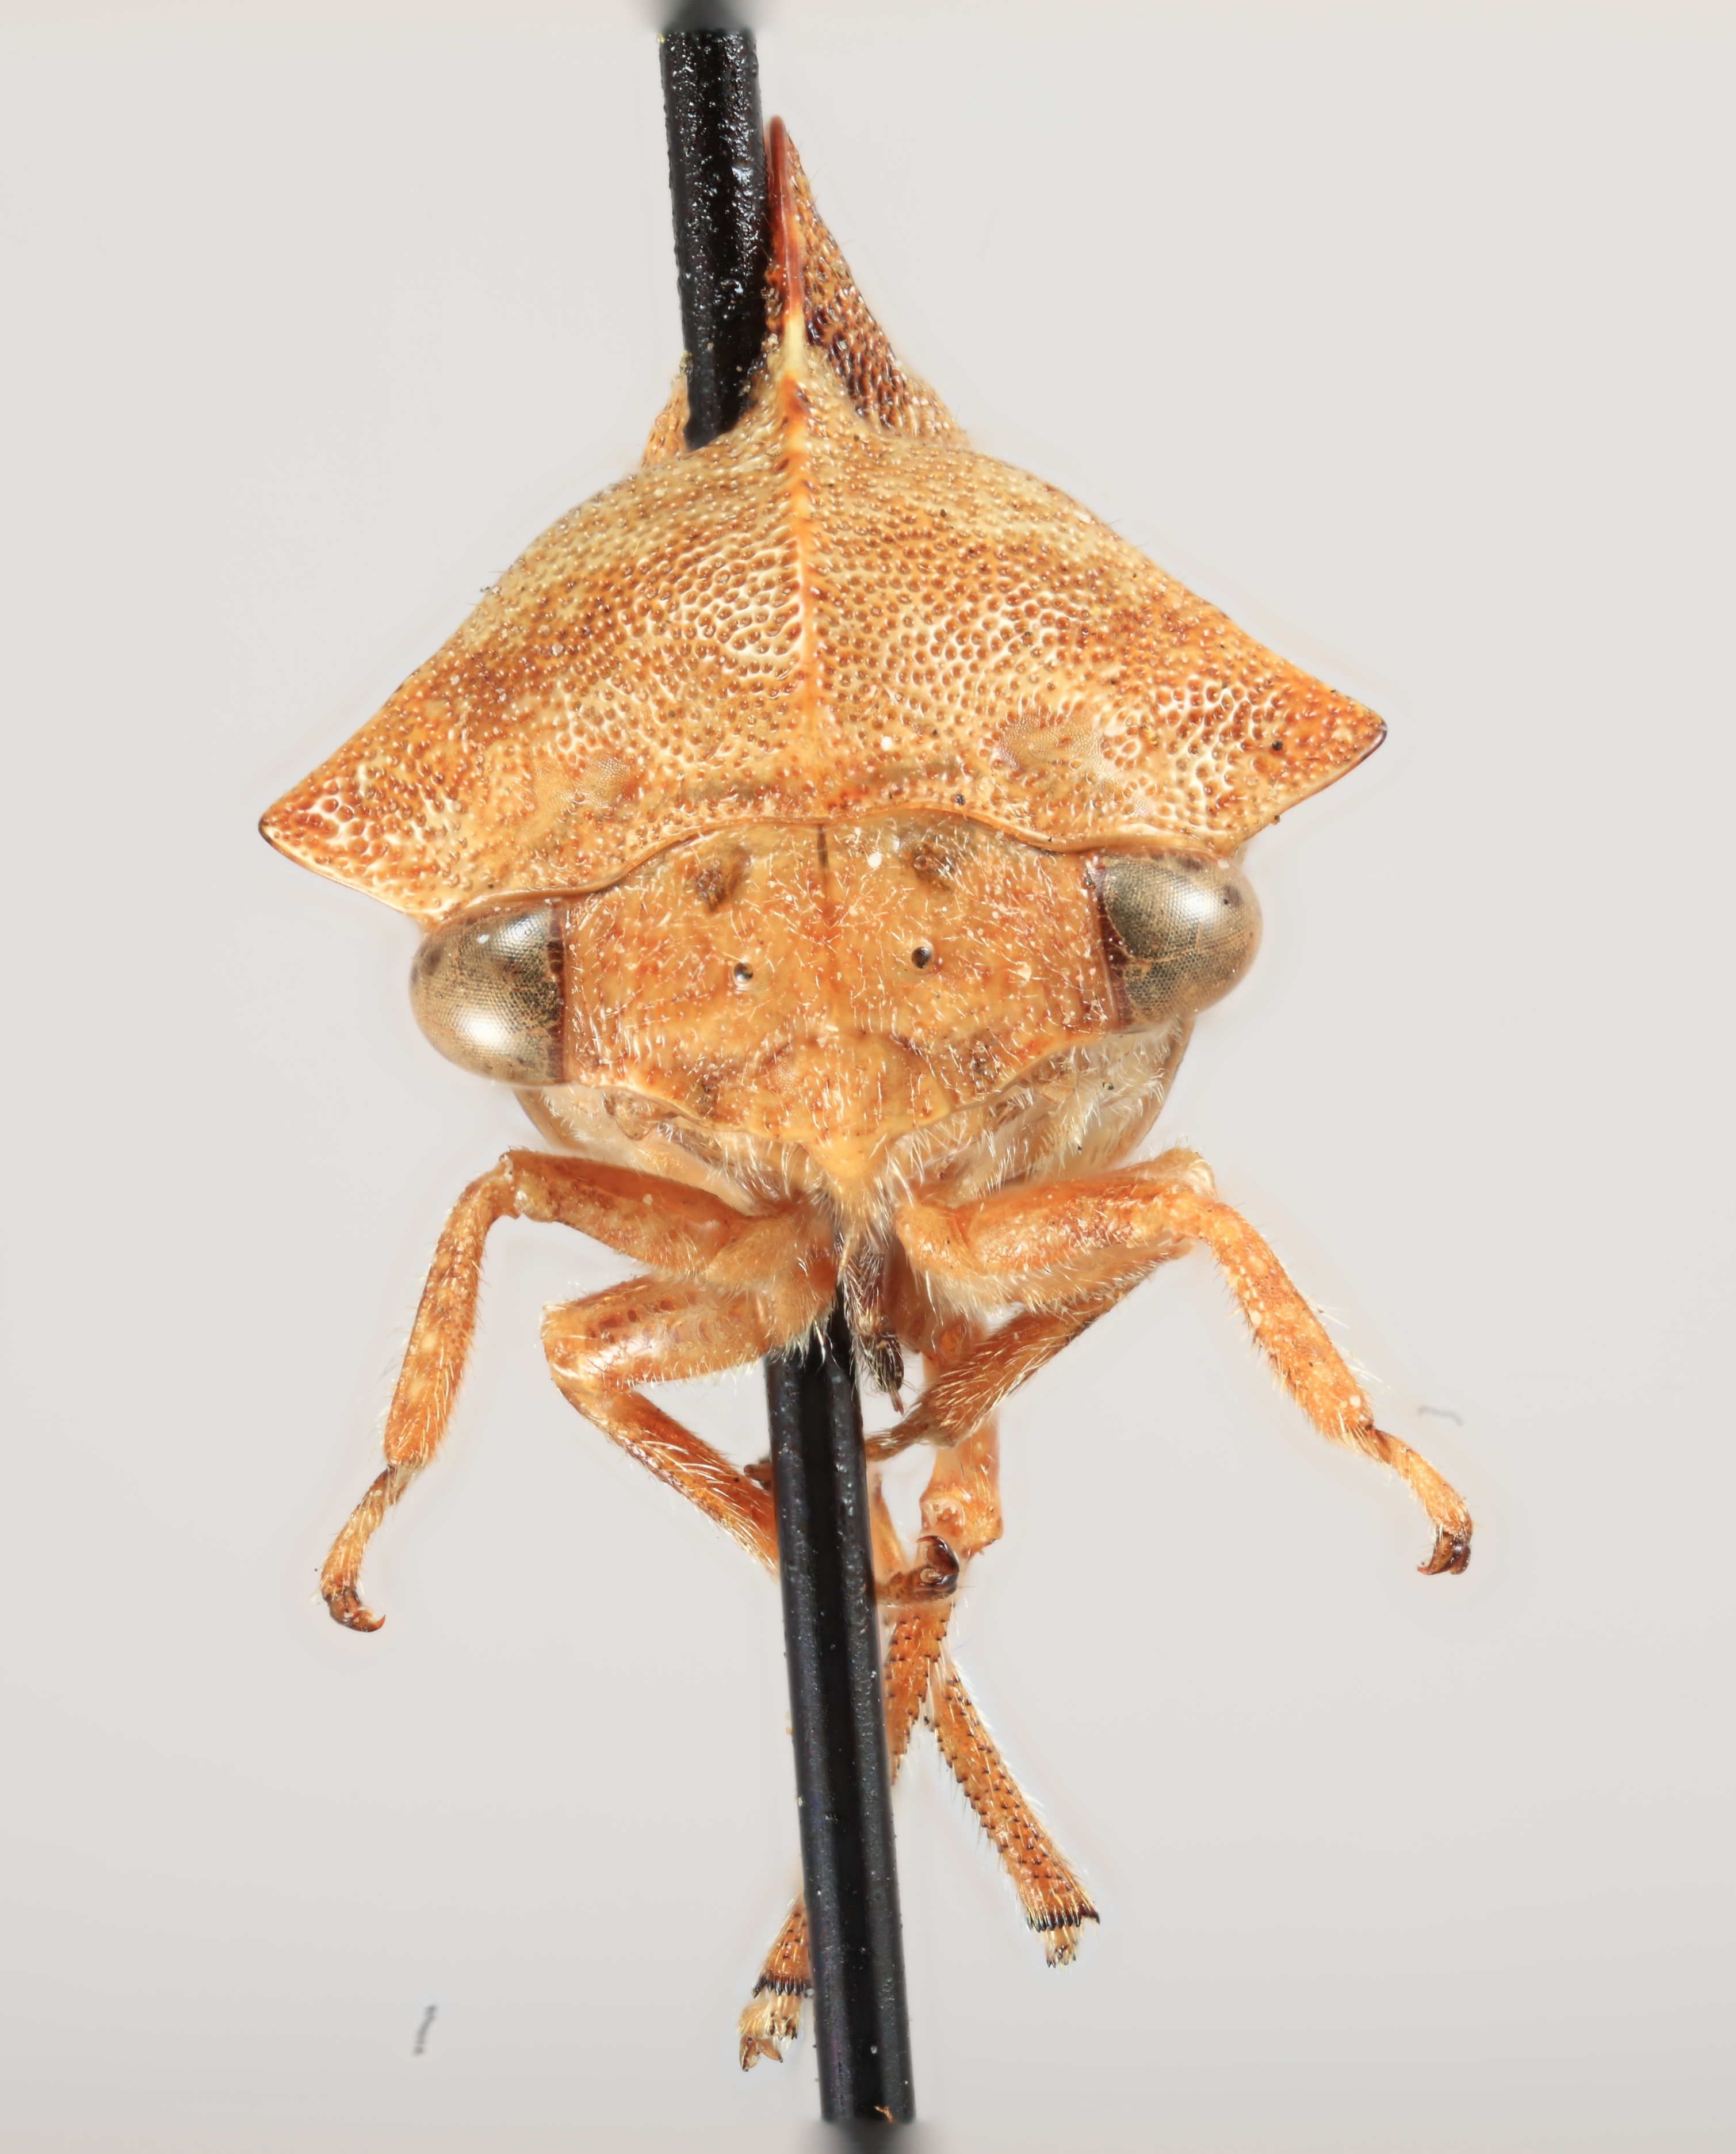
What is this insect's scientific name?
Telamona balli
